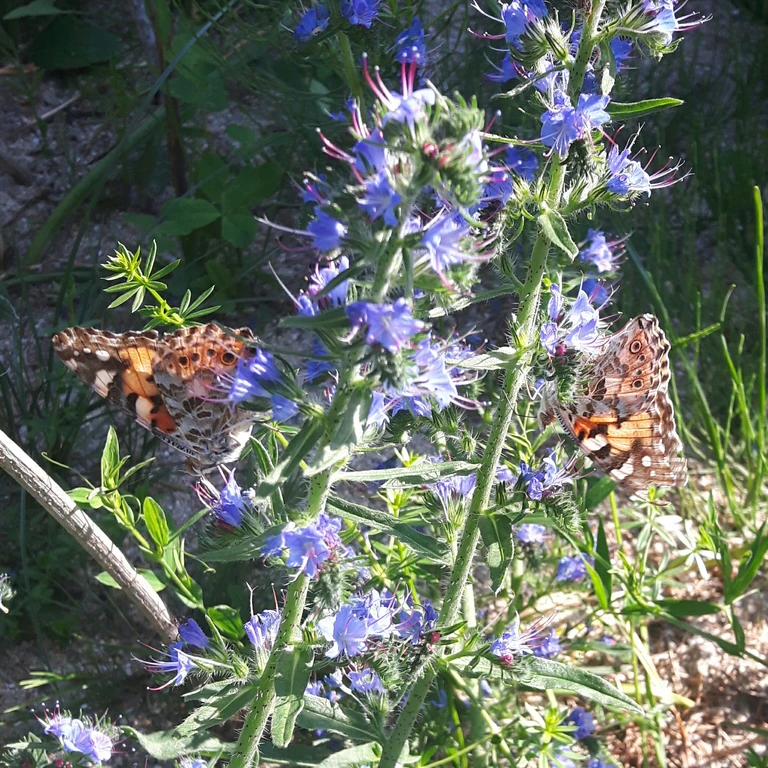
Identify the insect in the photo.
Vanessa cardui
